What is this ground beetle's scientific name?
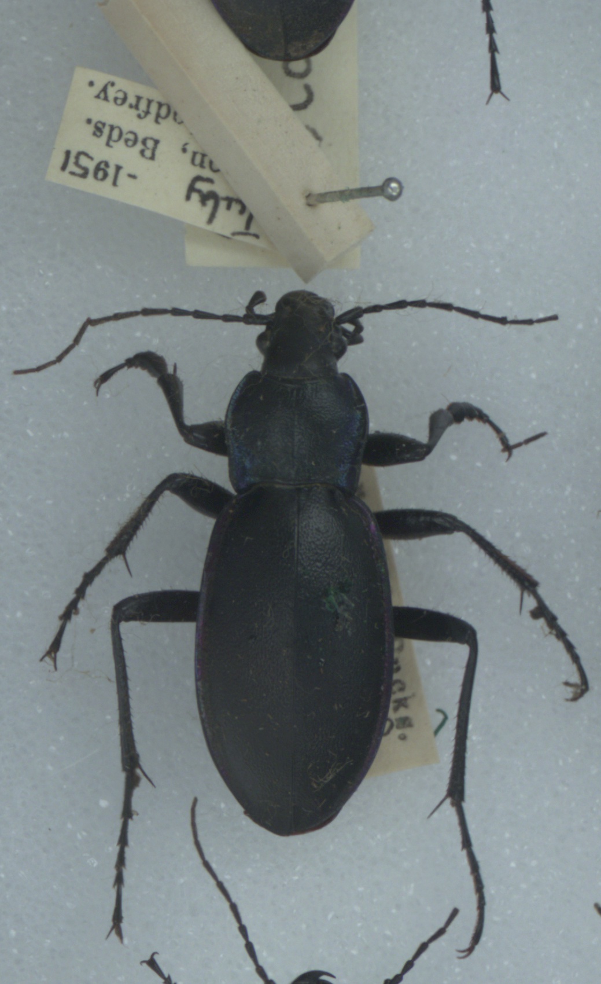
Carabus violaceus
